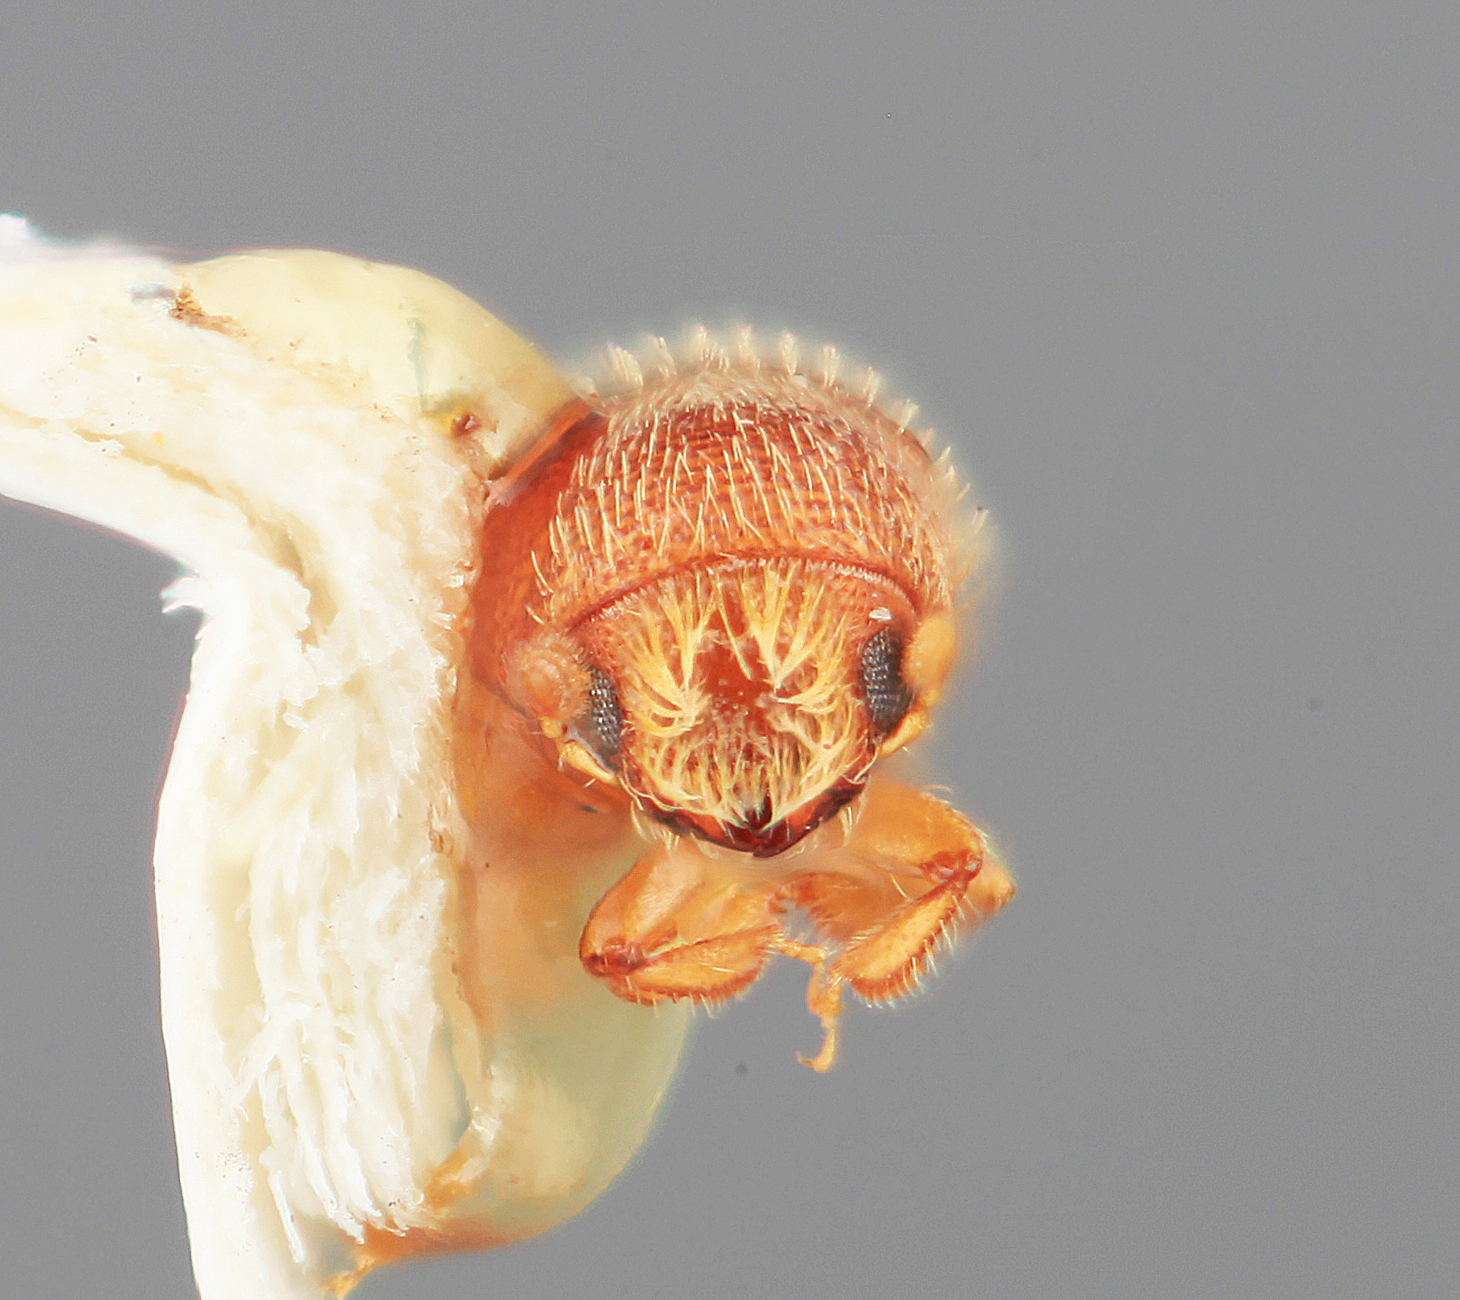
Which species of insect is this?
Dendrocranulus vicinus
